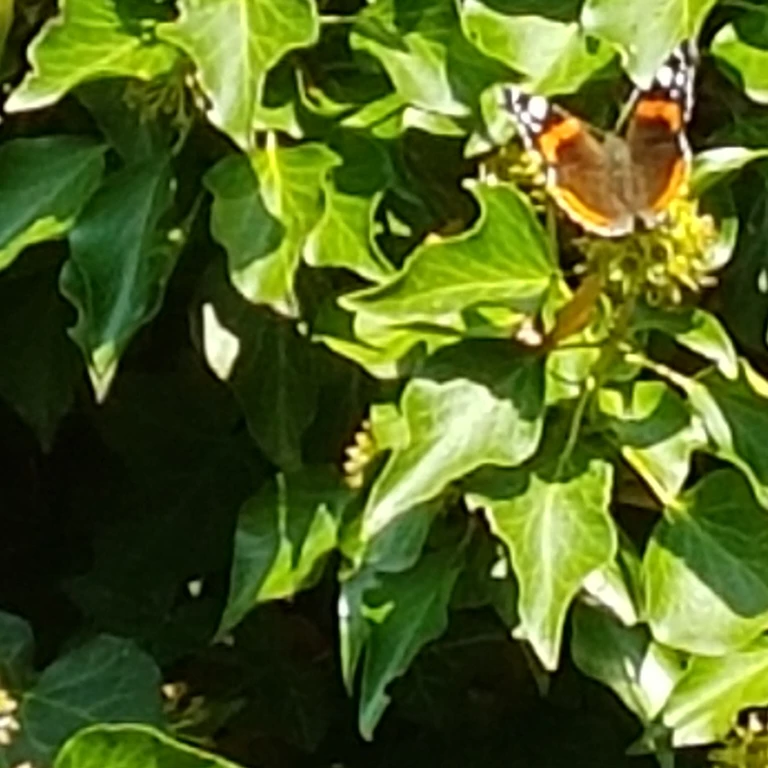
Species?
Vanessa atalanta
